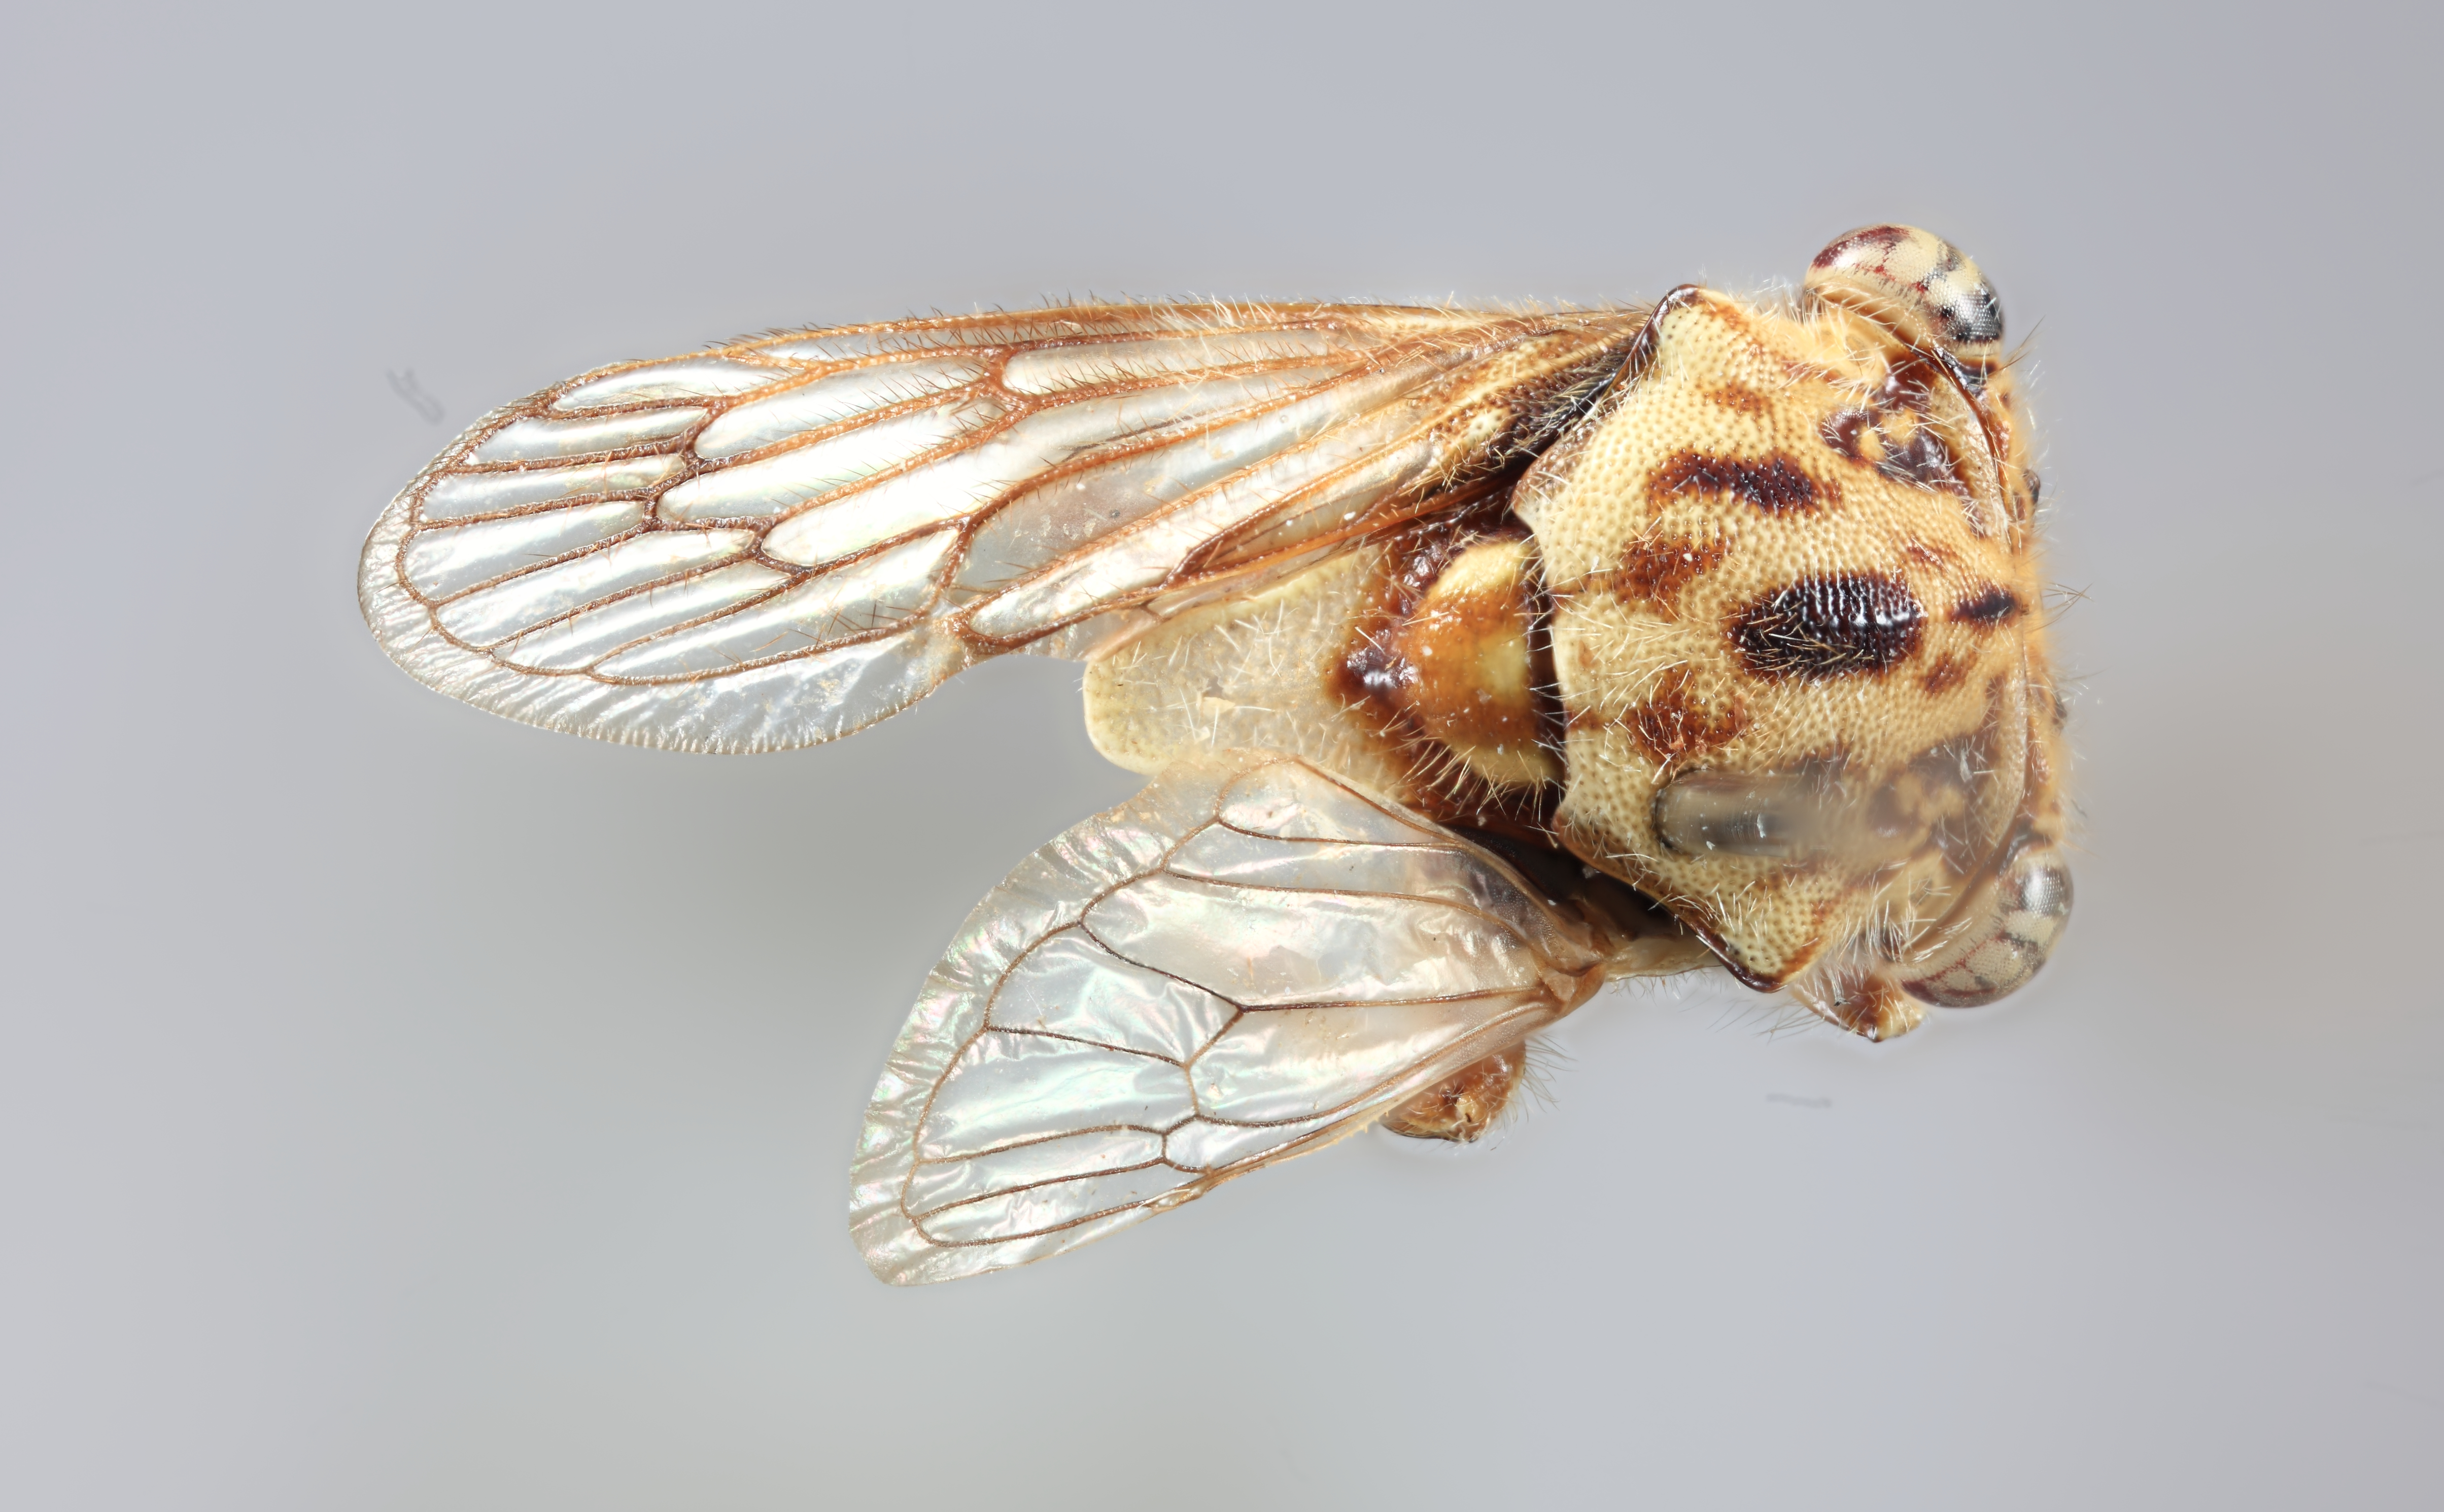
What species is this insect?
Nicomia inscripta
